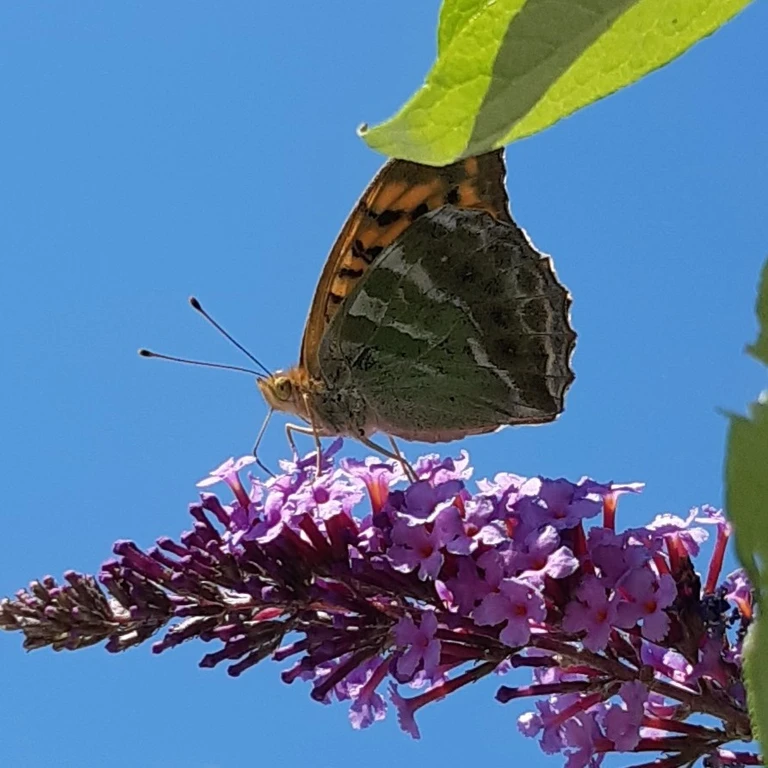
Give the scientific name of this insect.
Argynnis paphia
